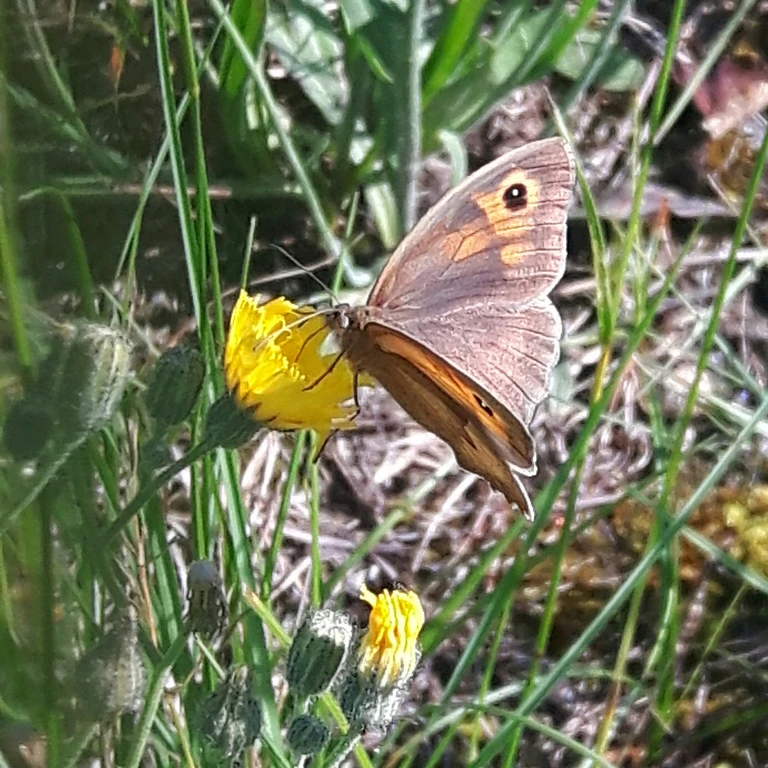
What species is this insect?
Maniola jurtina
